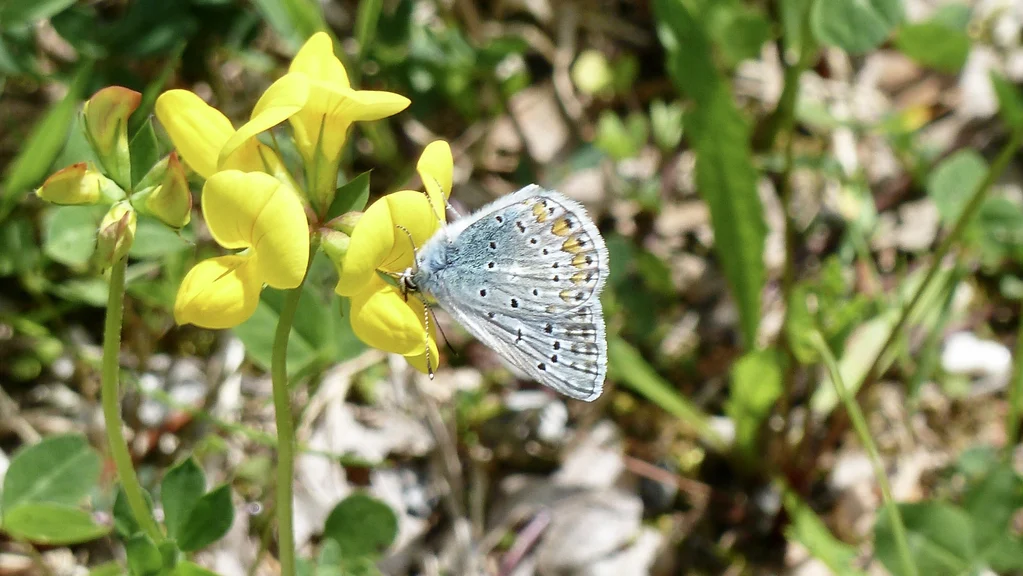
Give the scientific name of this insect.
Polyommatus icarus
